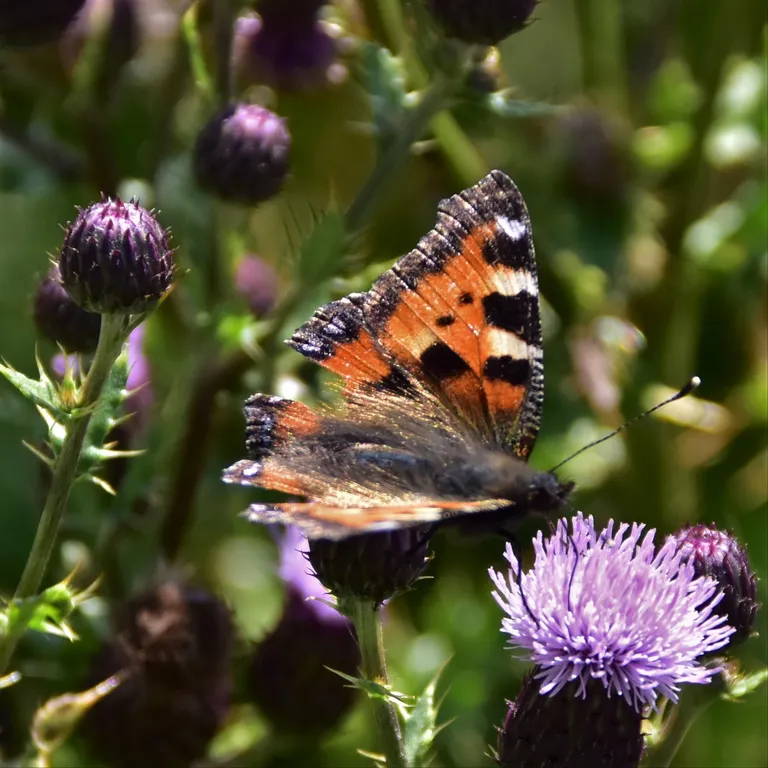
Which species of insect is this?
Aglais urticae
